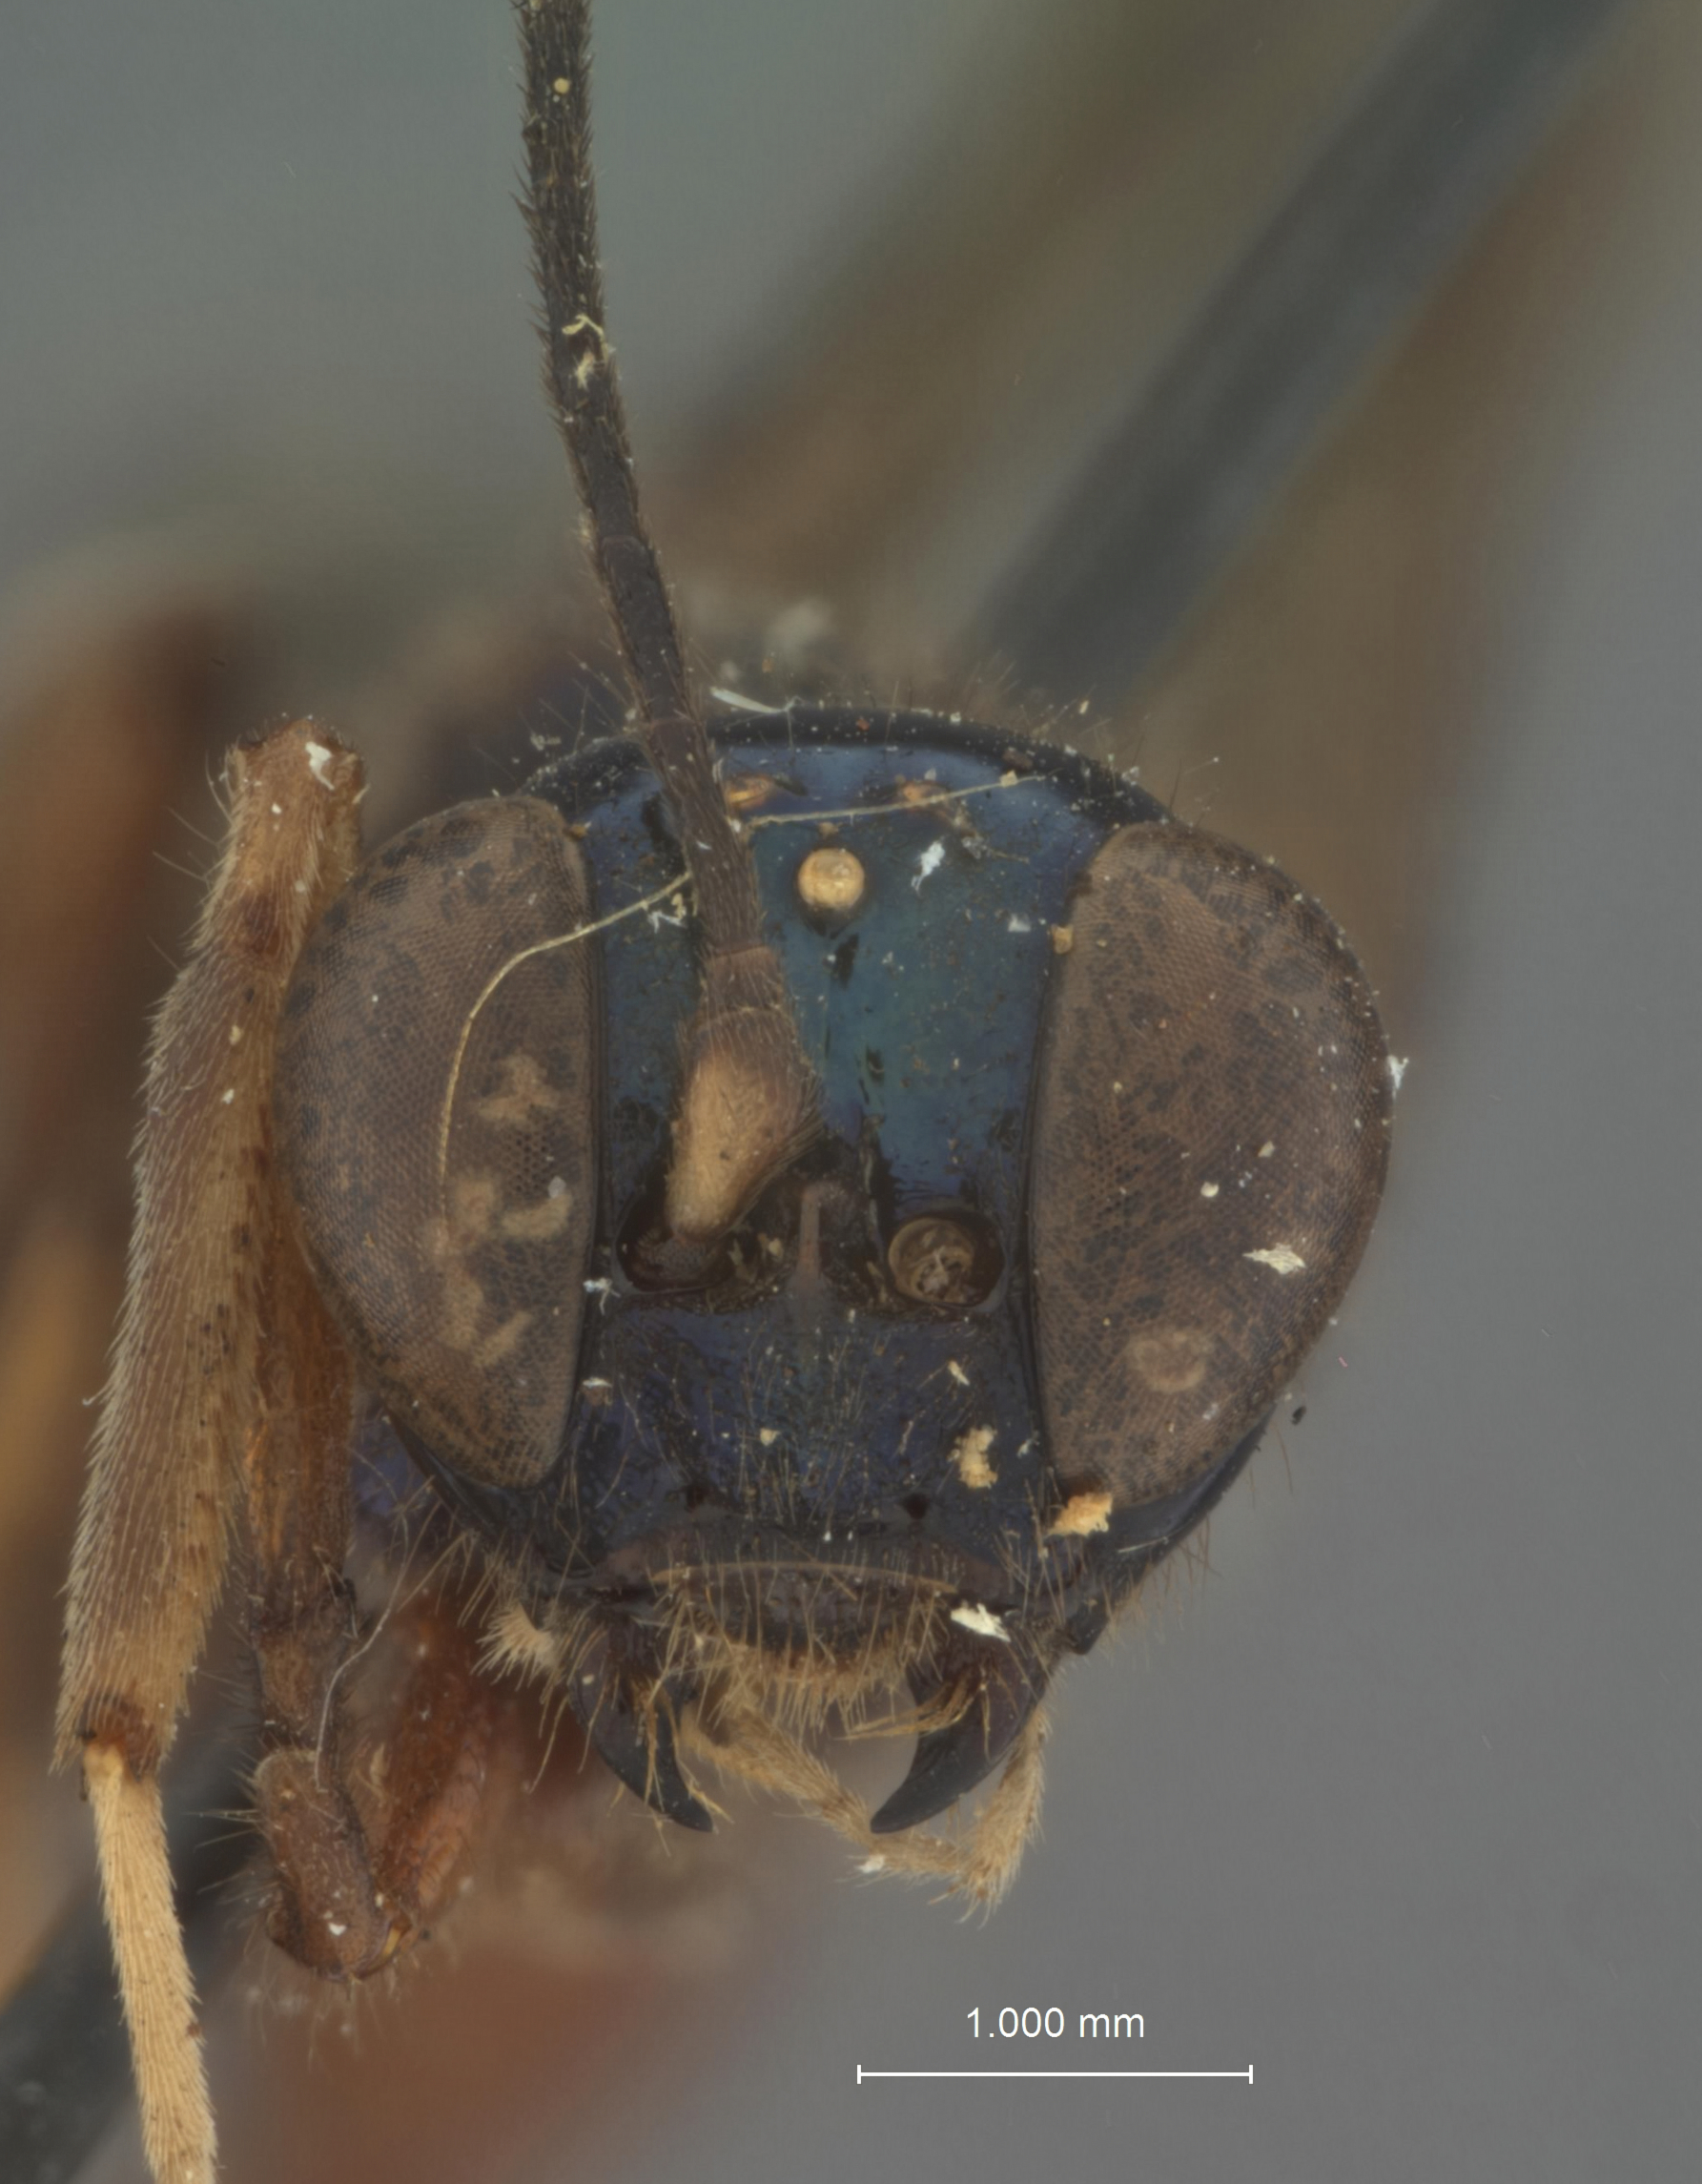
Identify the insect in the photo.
Xorides iodes
